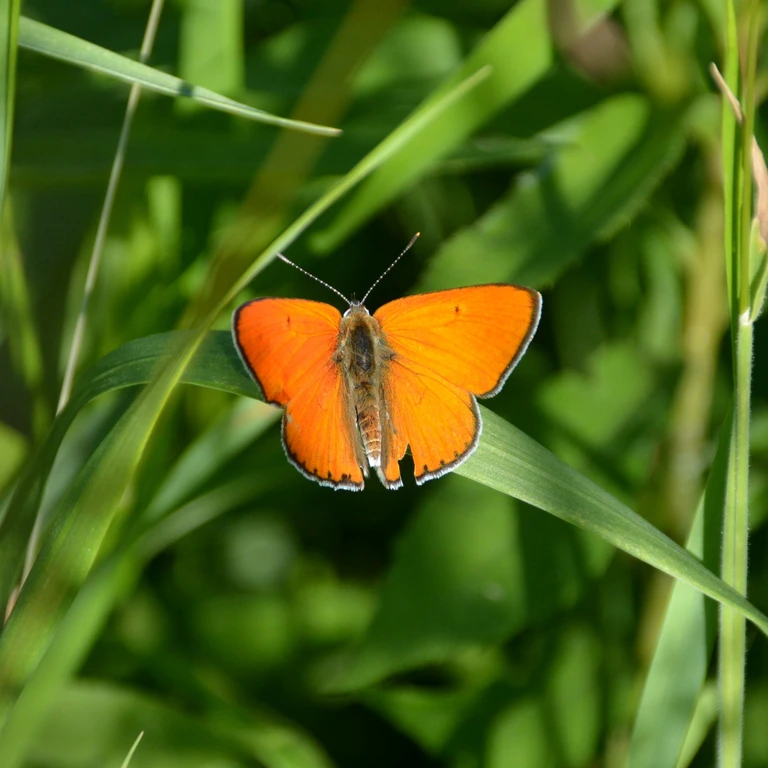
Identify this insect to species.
Lycaena dispar
